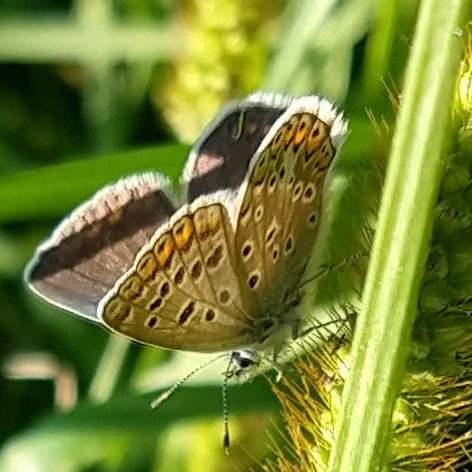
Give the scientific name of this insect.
Polyommatus icarus
